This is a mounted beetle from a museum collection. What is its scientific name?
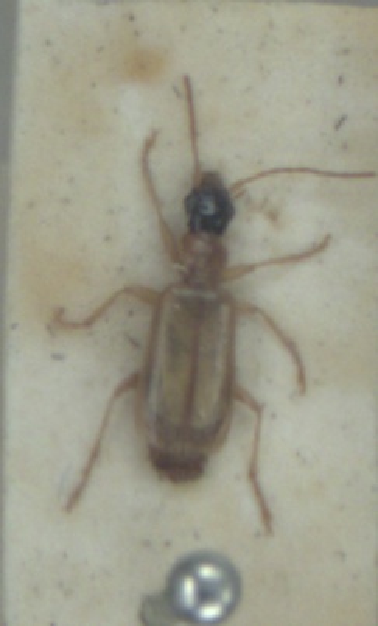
Demetrias atricapillus
